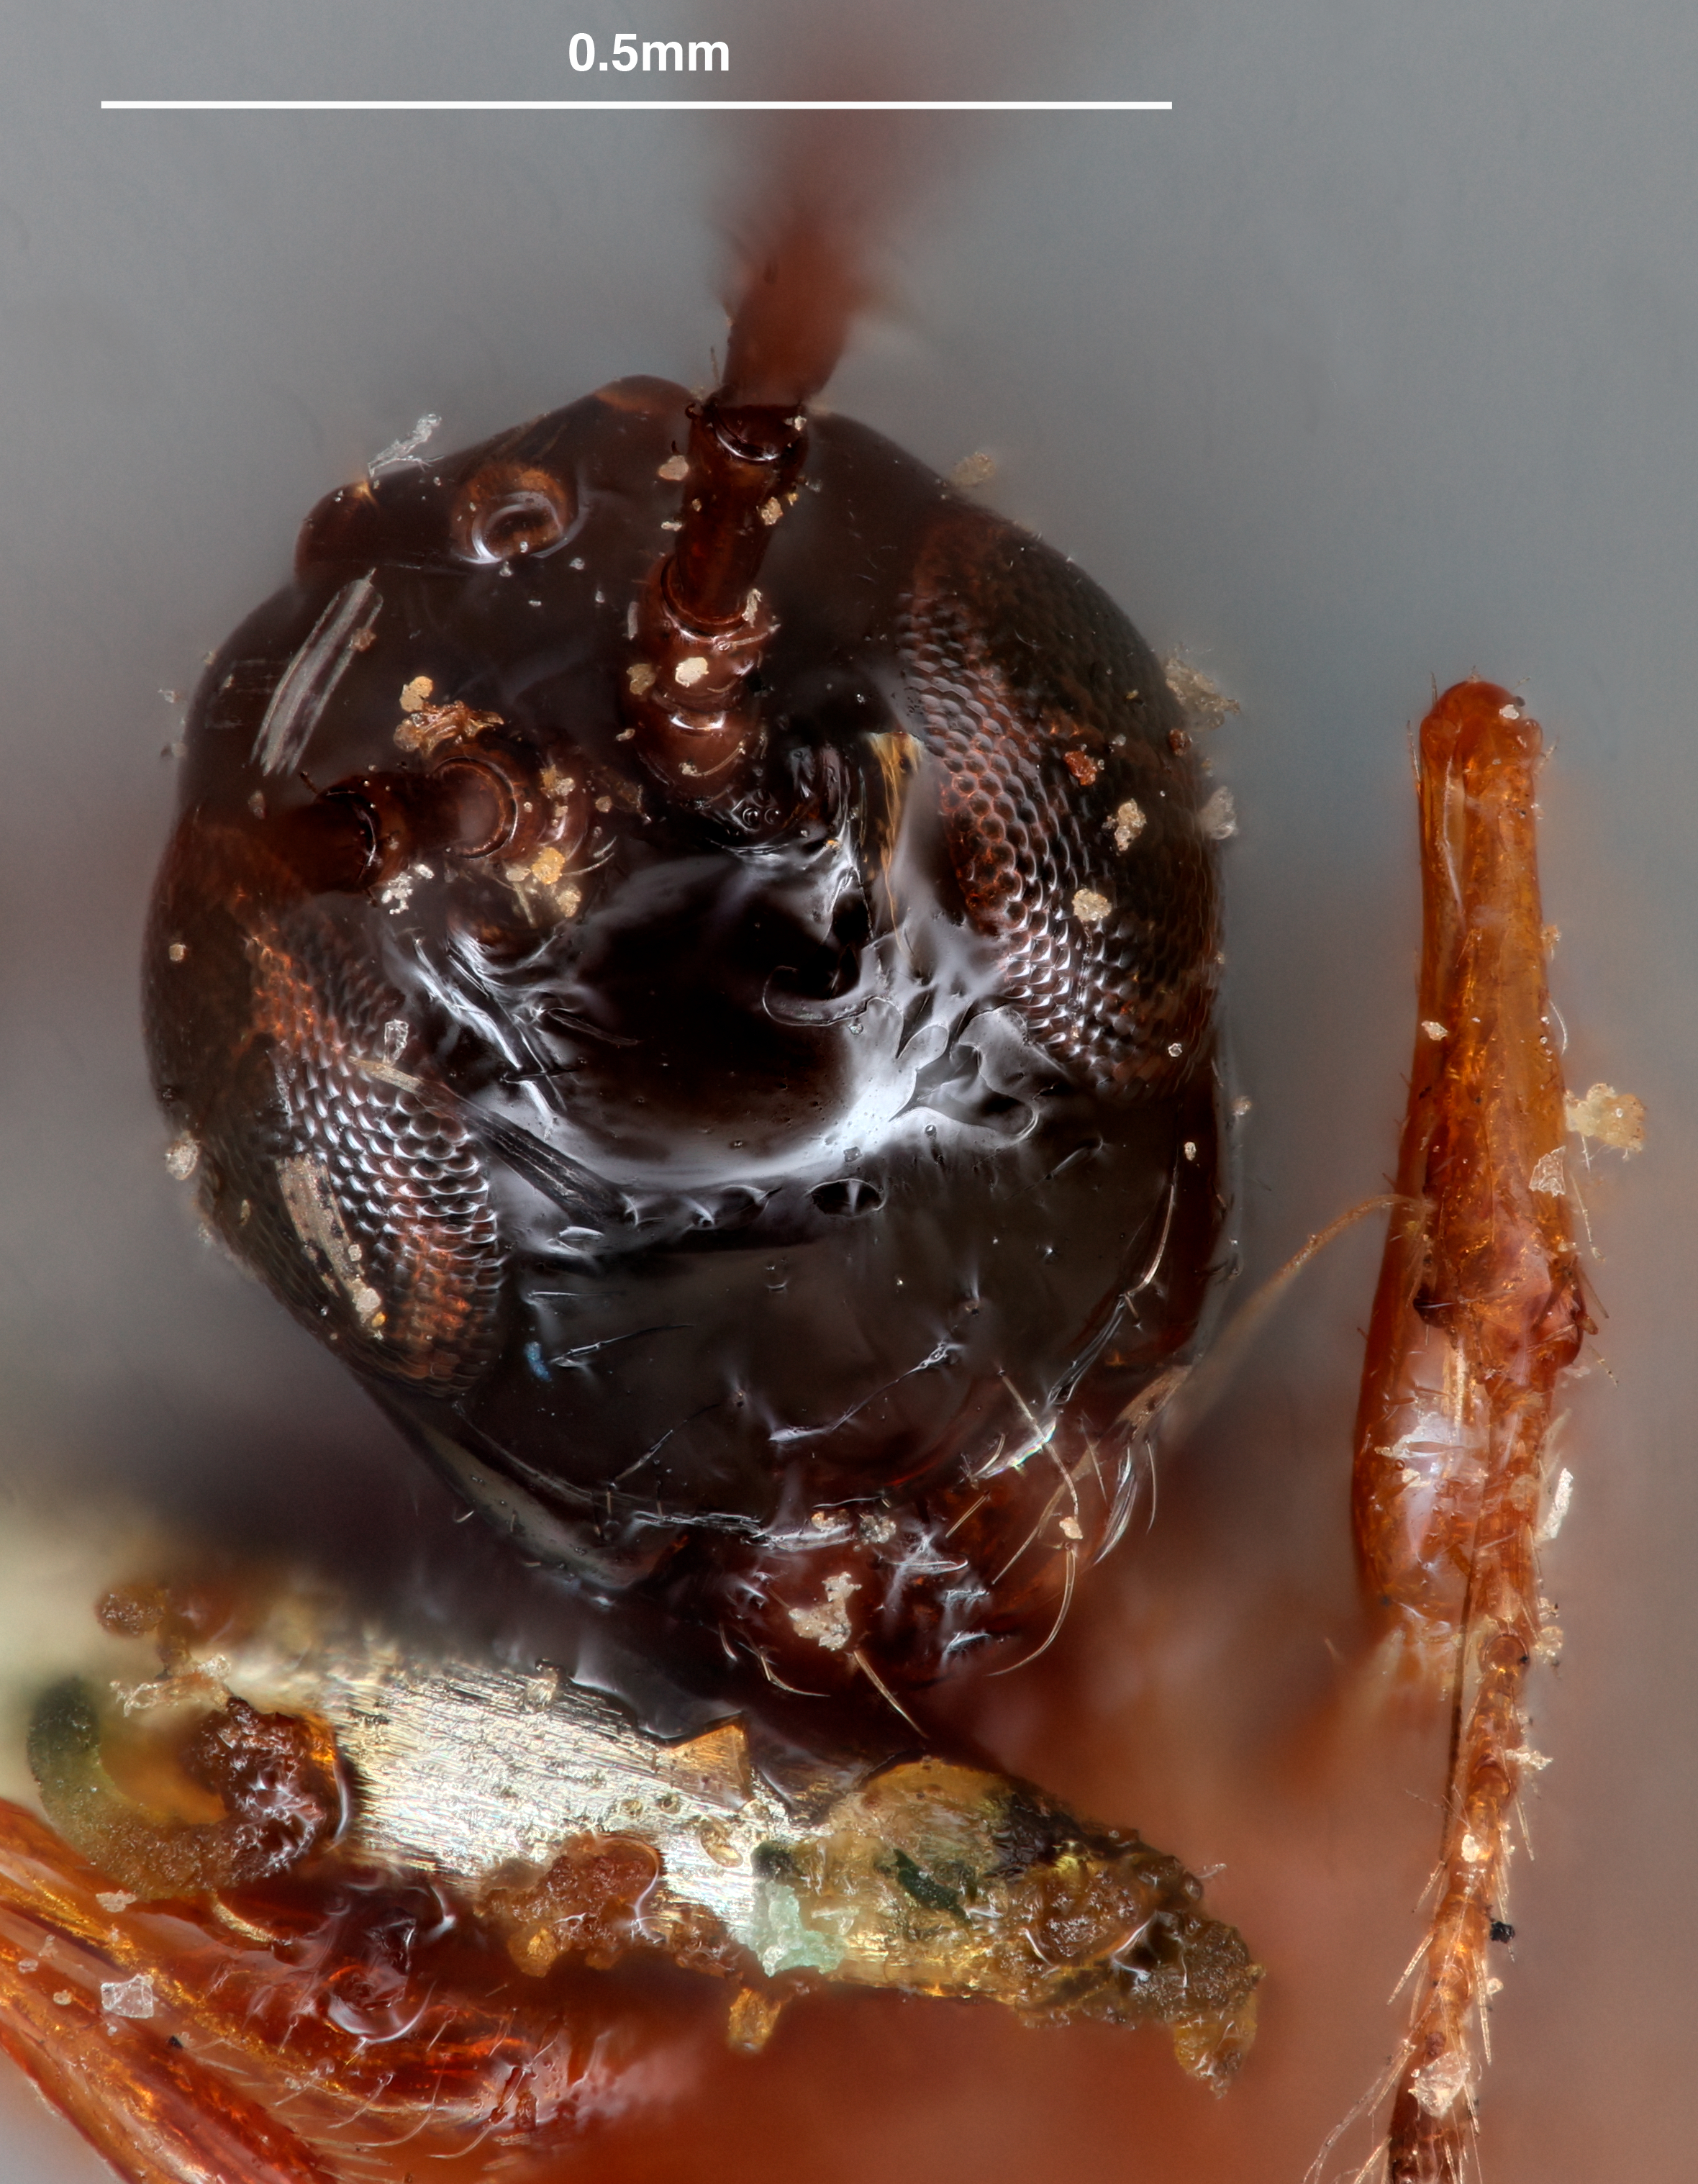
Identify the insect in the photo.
Anectoclis rufipes
